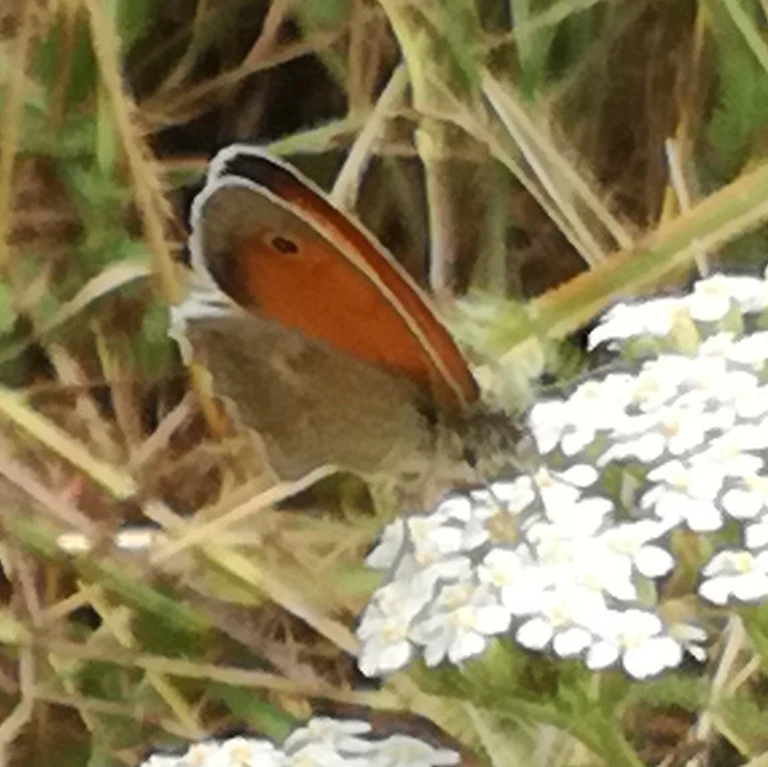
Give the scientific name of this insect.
Coenonympha pamphilus
